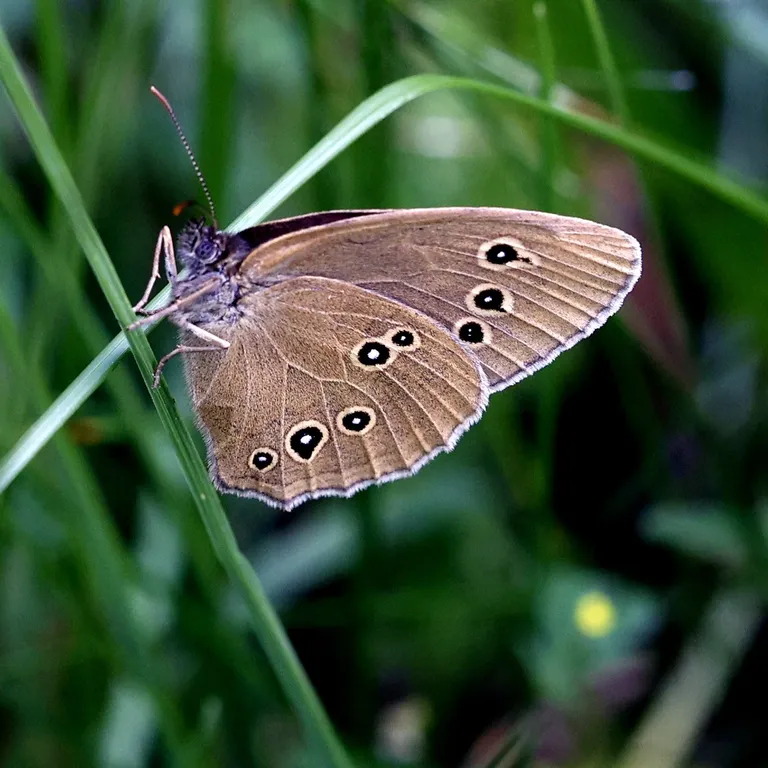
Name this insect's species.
Aphantopus hyperantus
